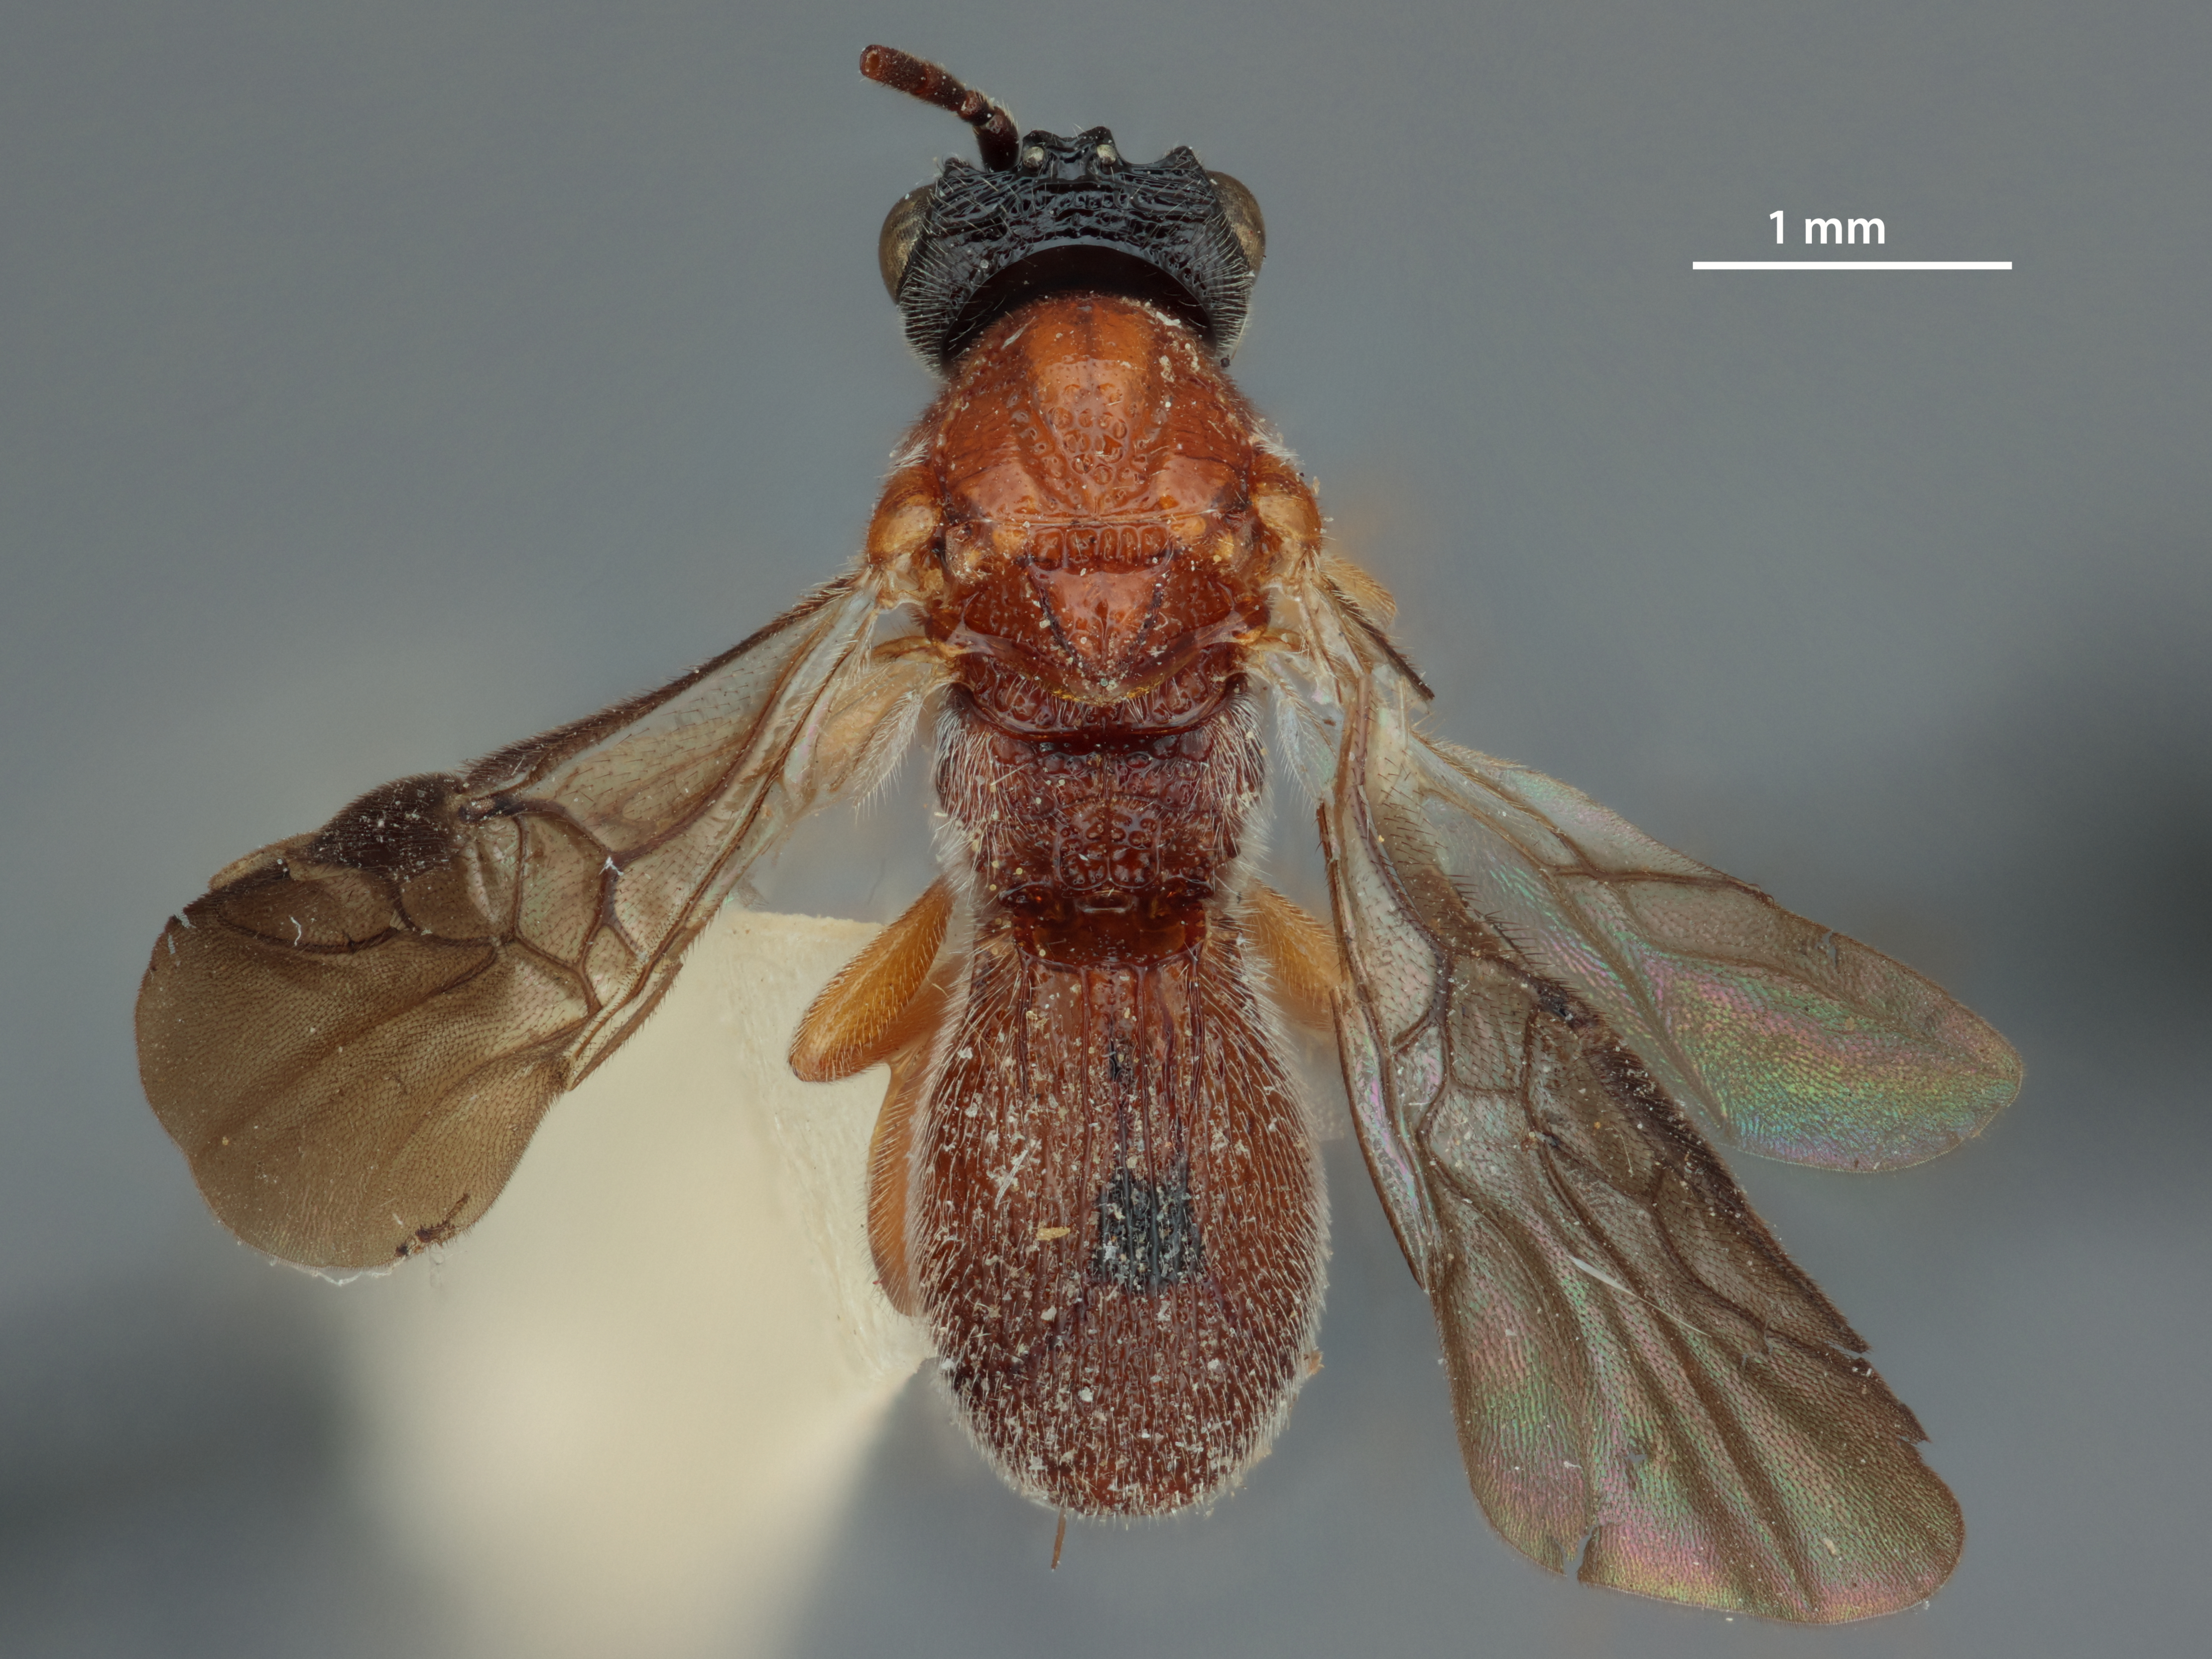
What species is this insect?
Urosigalphus rubicorpus
